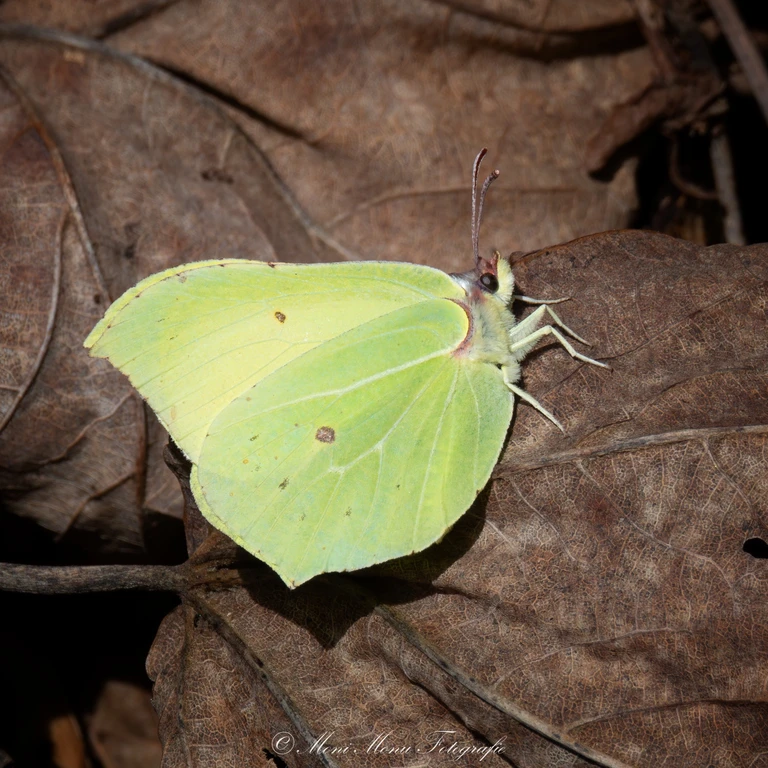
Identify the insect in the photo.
Gonepteryx rhamni
